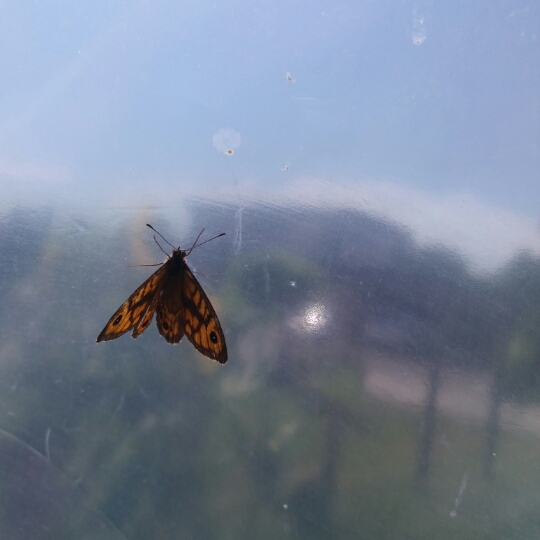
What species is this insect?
Lasiommata megera (also Pararge megera)
